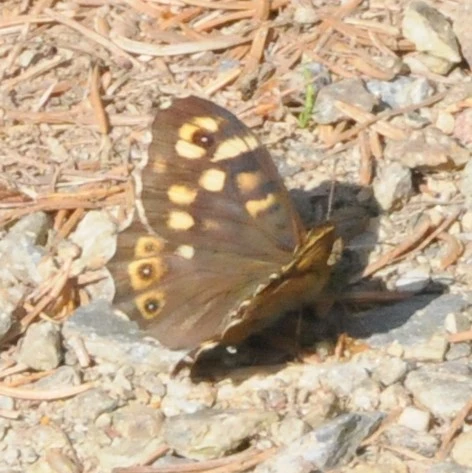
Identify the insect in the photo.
Pararge aegeria
